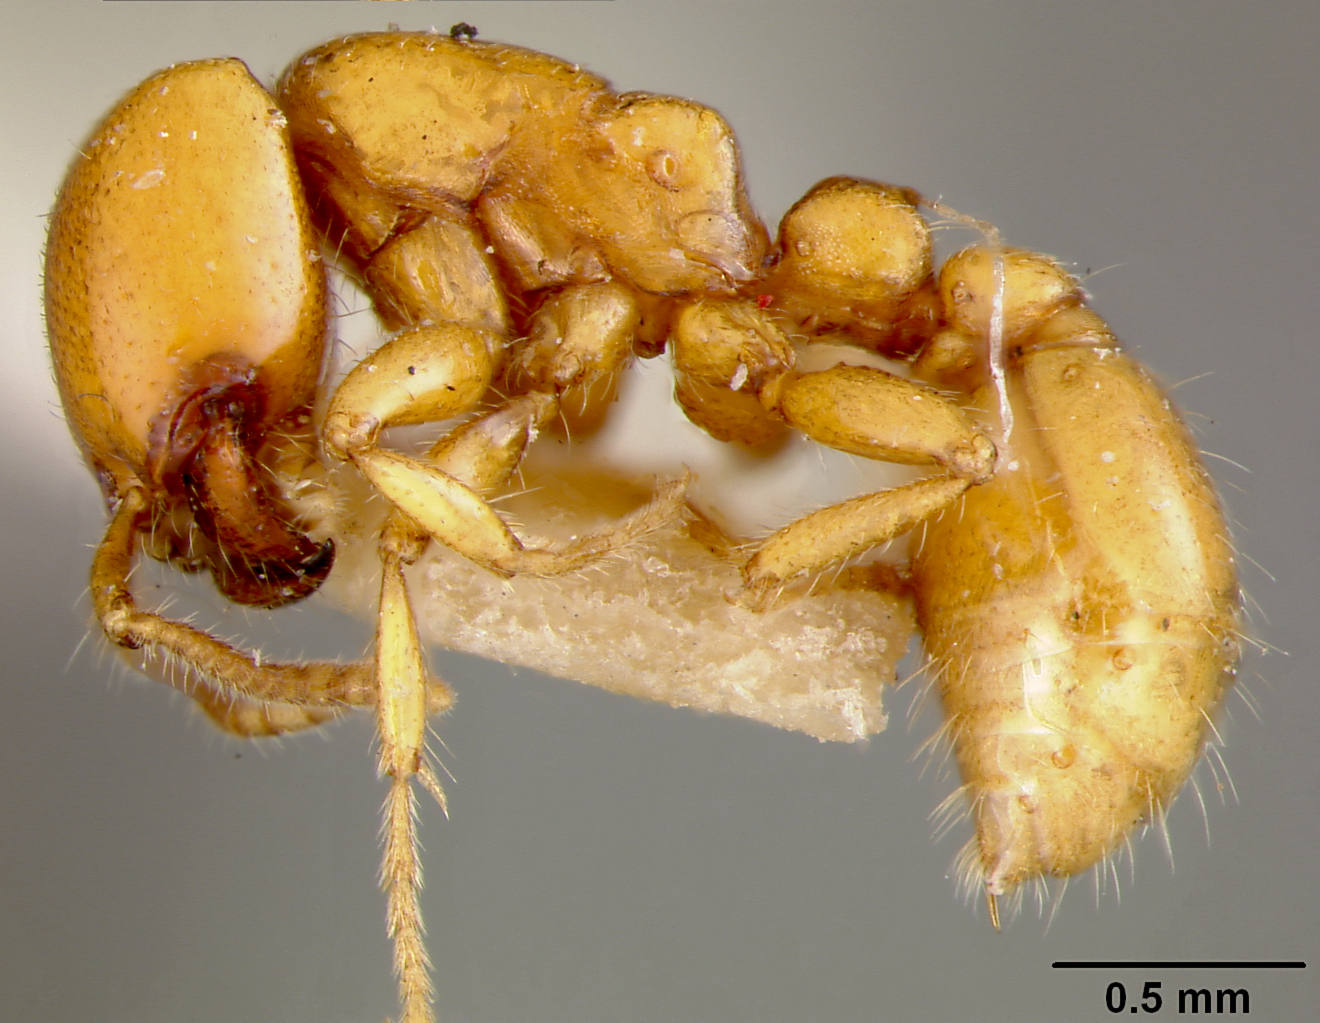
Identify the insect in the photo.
Eciton peninsulare
